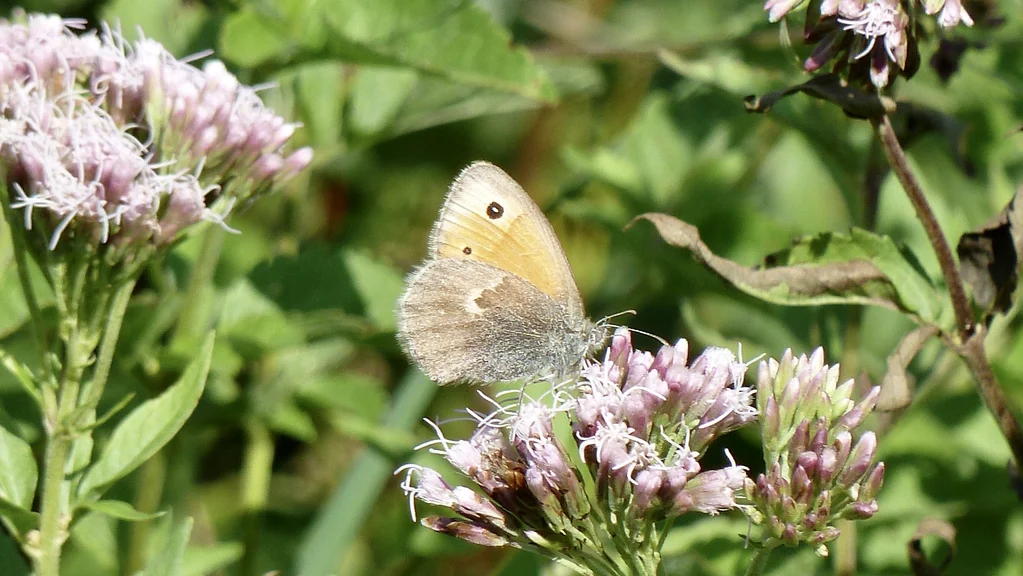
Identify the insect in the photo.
Coenonympha pamphilus
